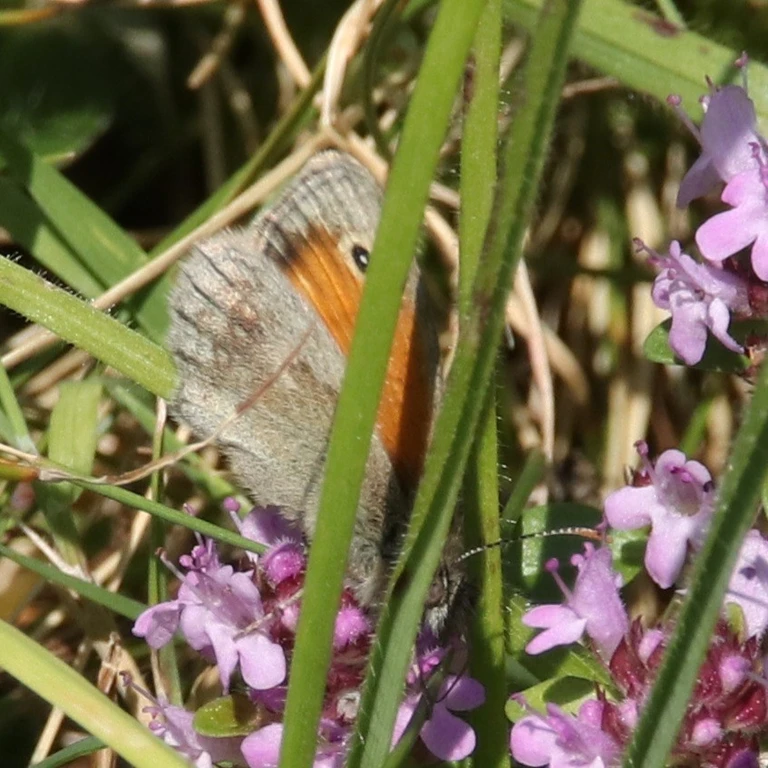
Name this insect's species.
Coenonympha pamphilus
